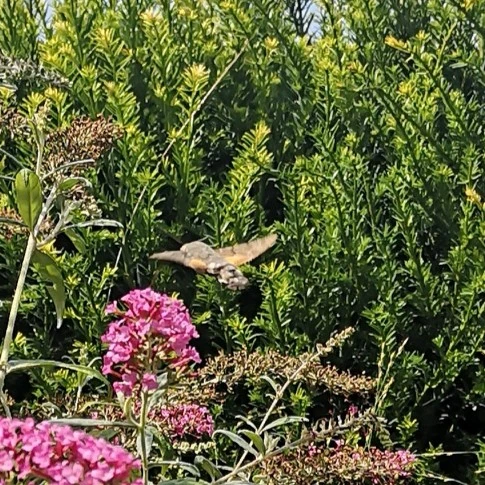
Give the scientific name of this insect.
Macroglossum stellatarum
